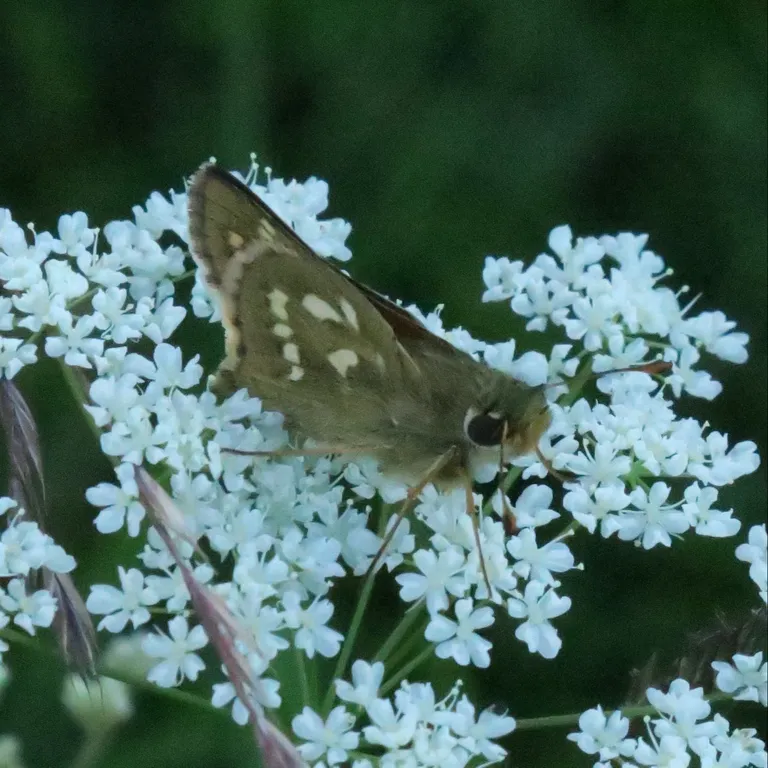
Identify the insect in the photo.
Hesperia comma
